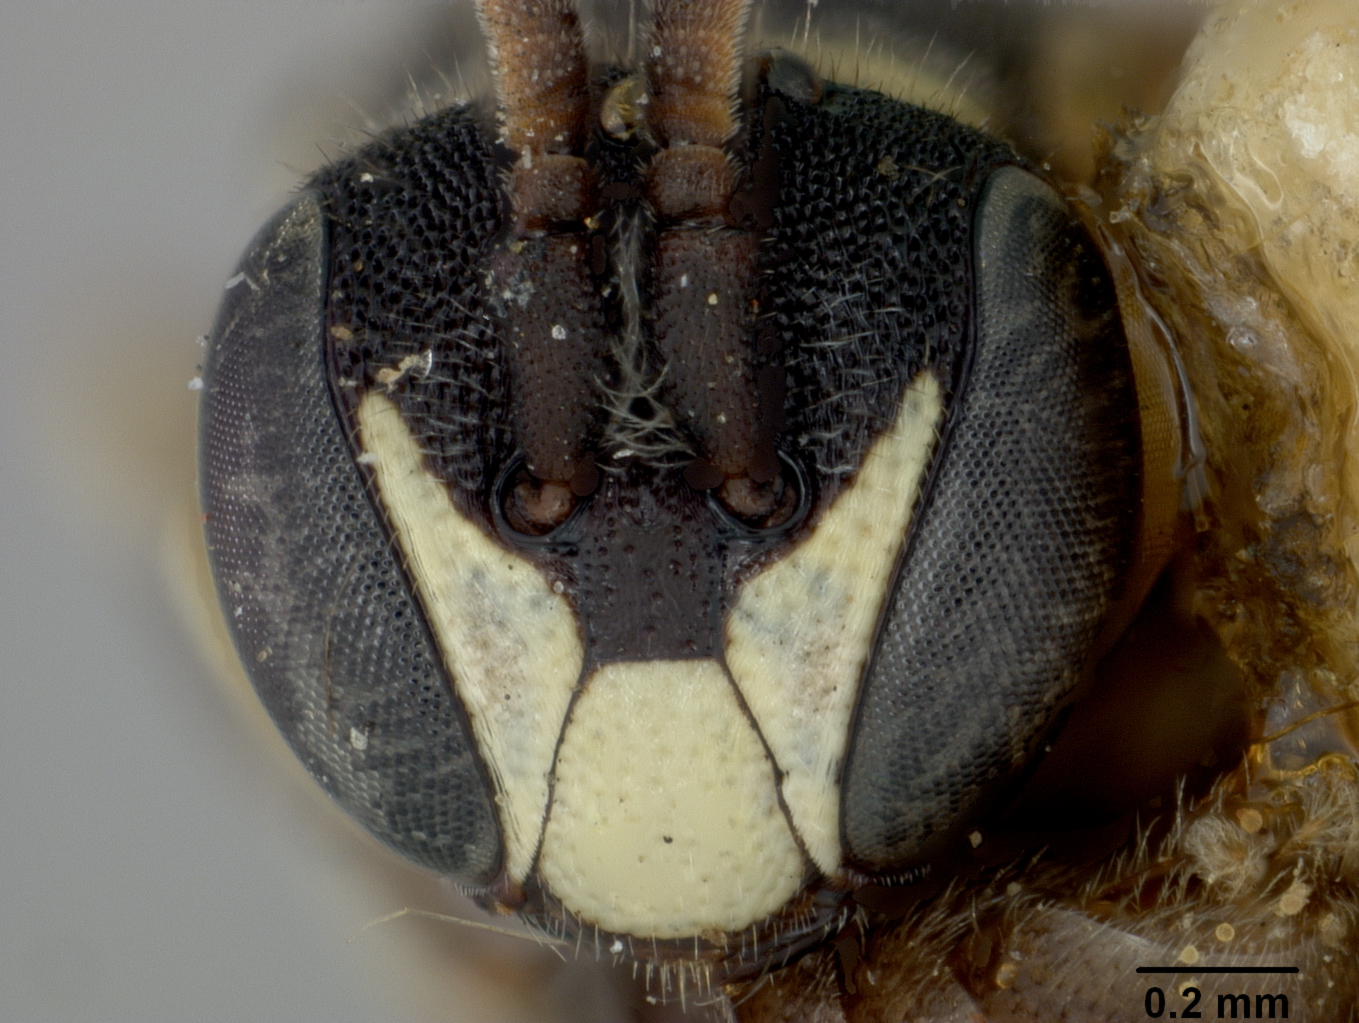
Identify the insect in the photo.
Prosopis polifolii
